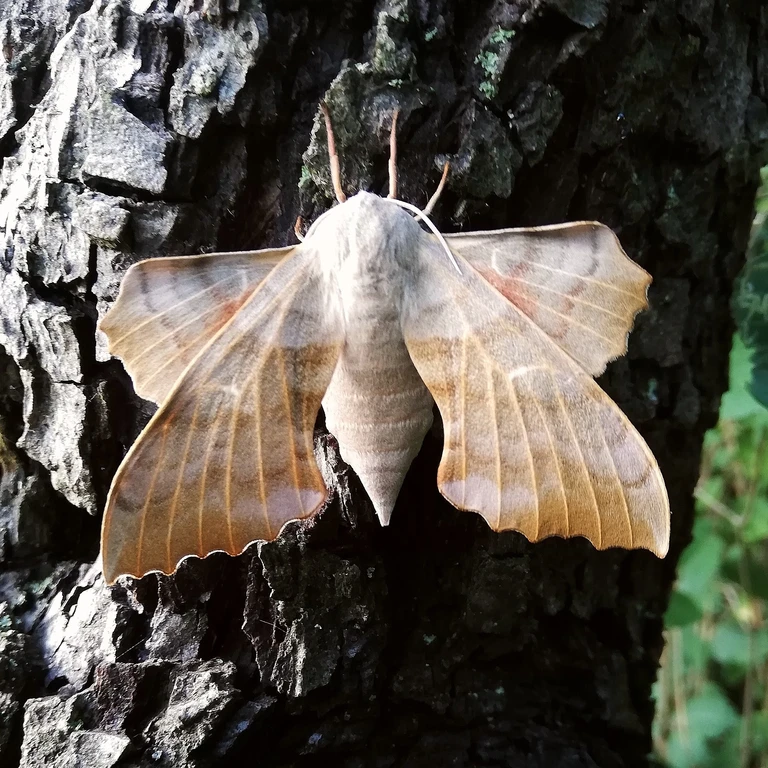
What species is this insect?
Laothoe populi
